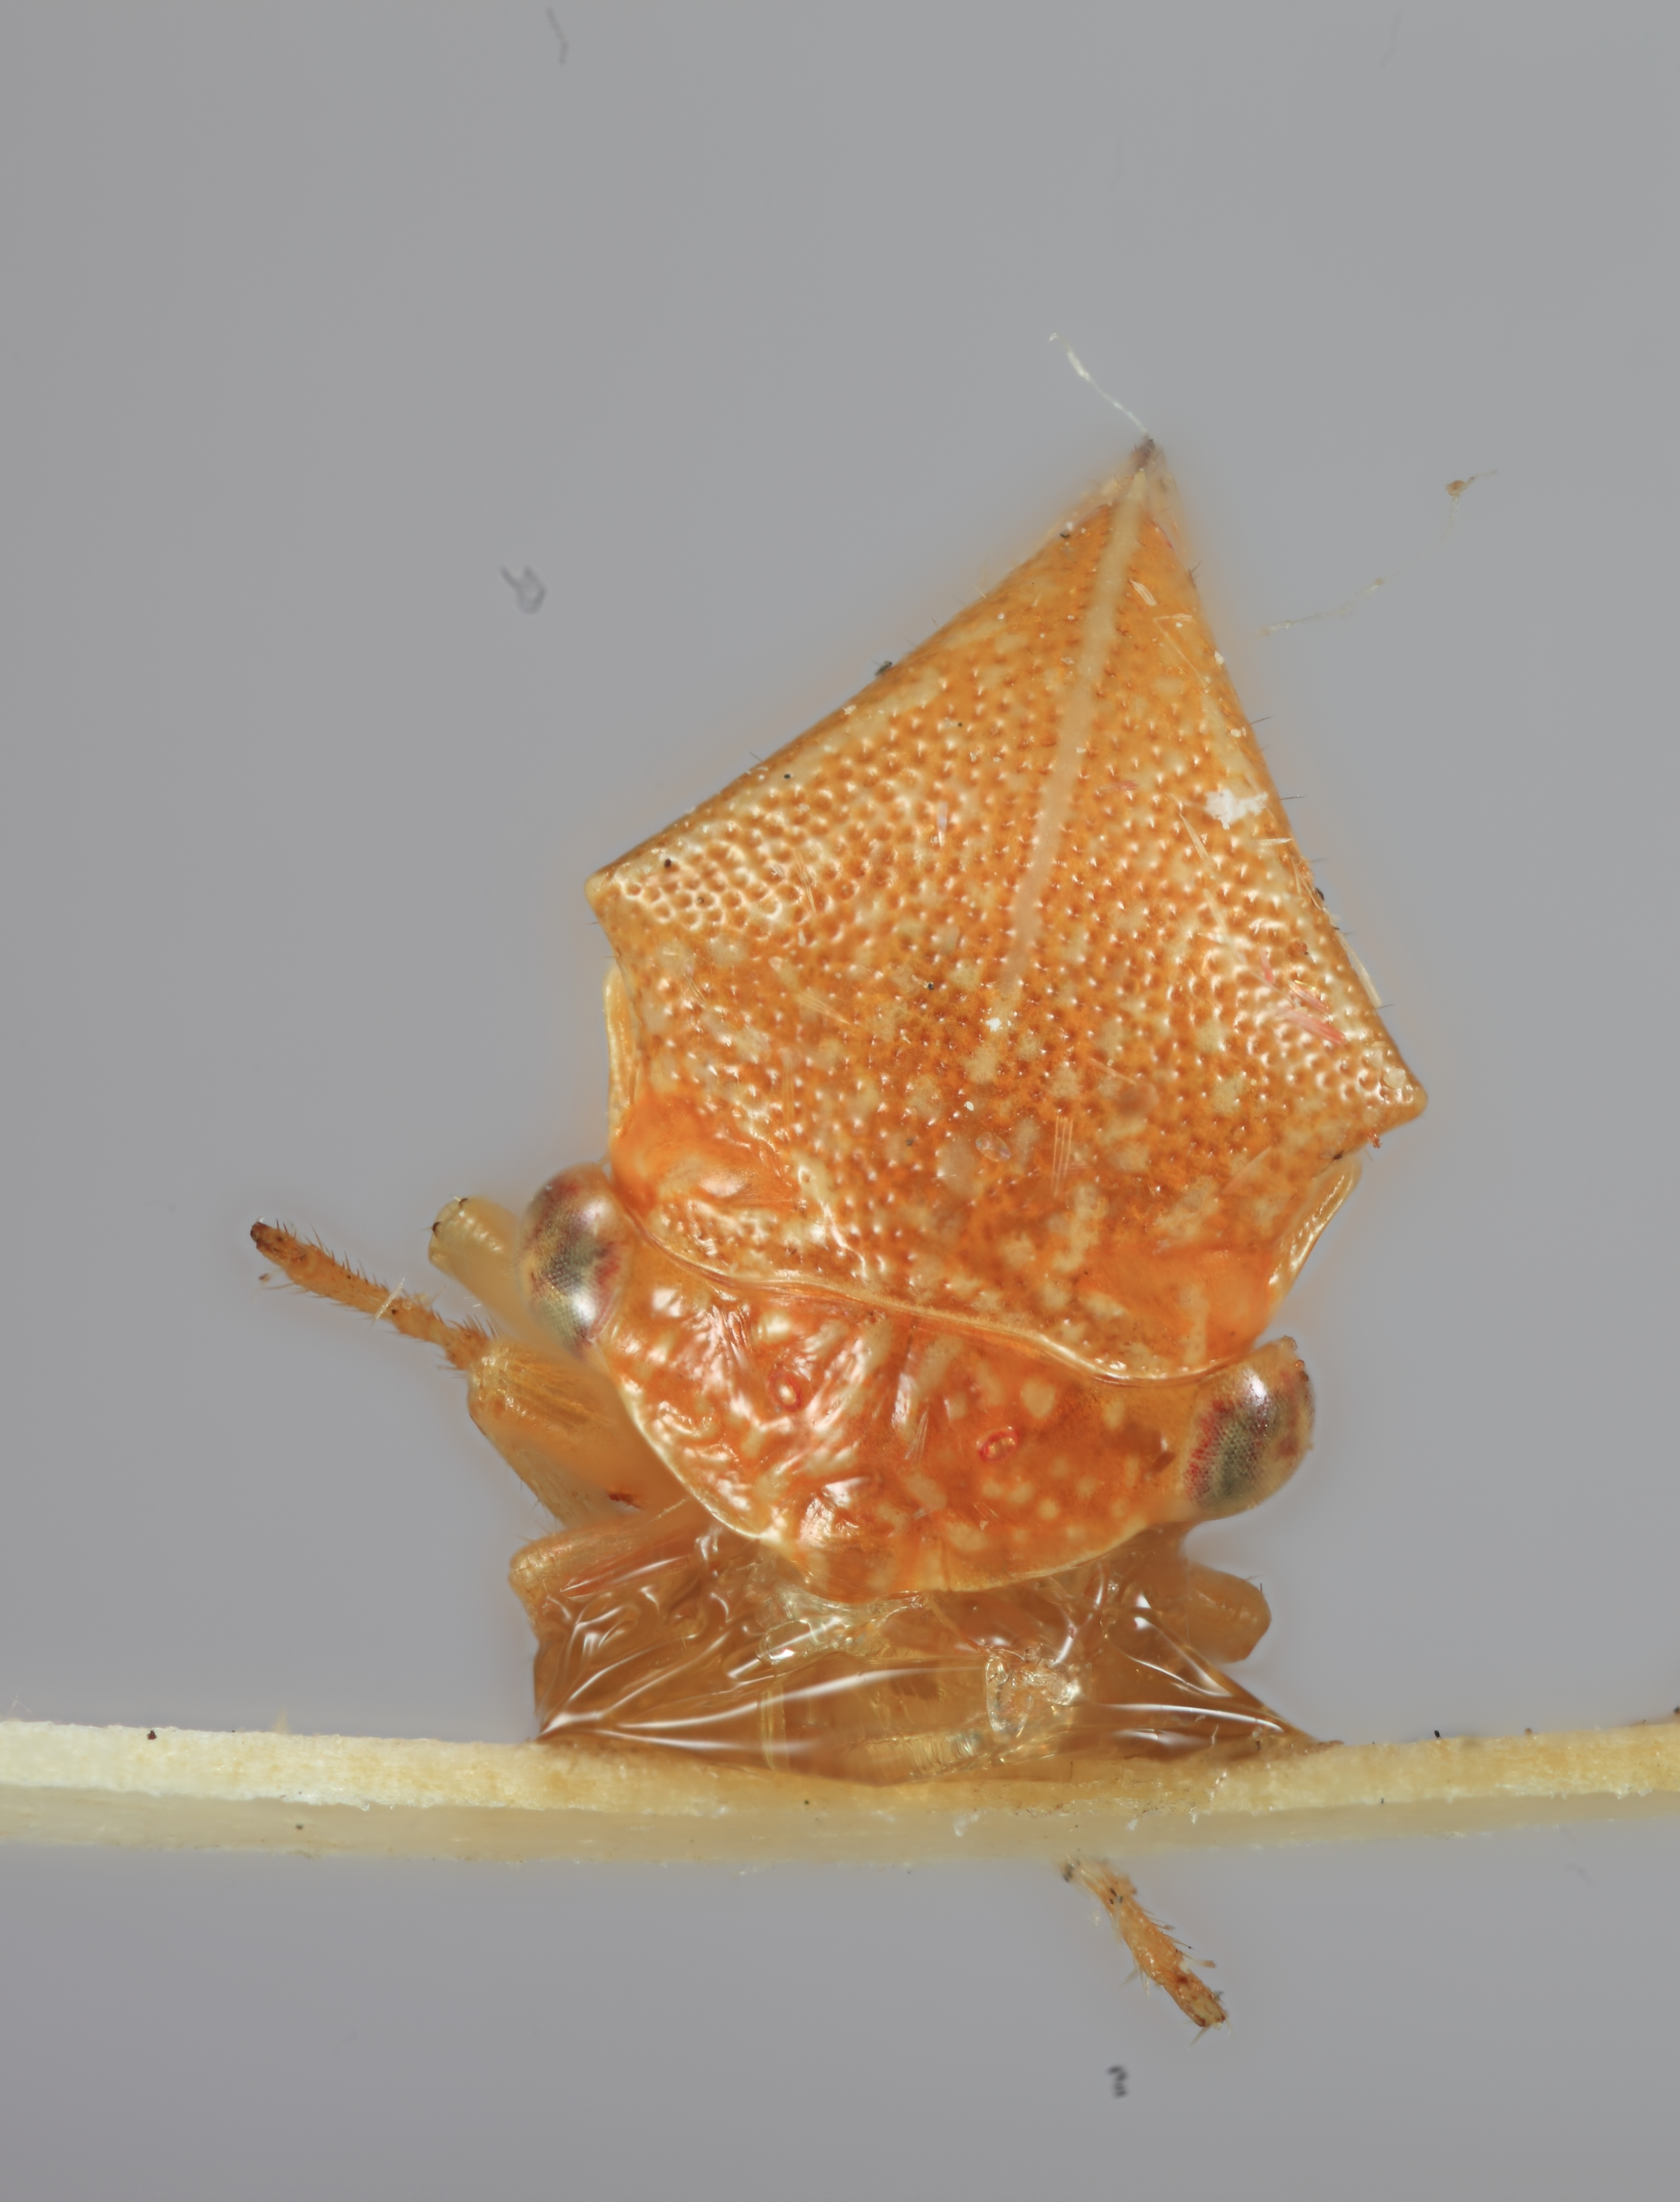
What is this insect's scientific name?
Ceresa infantilis
